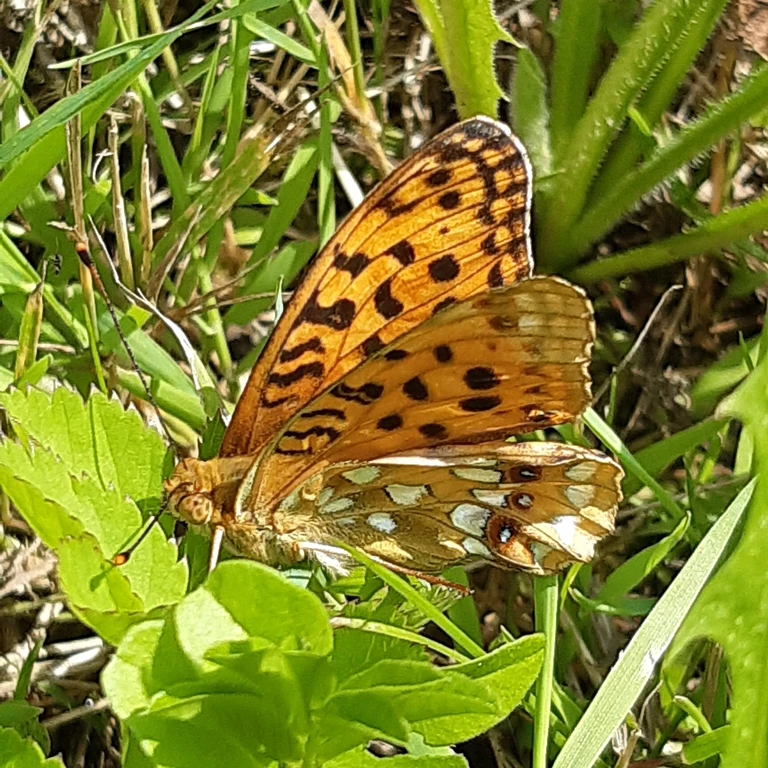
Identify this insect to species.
Fabriciana adippe
